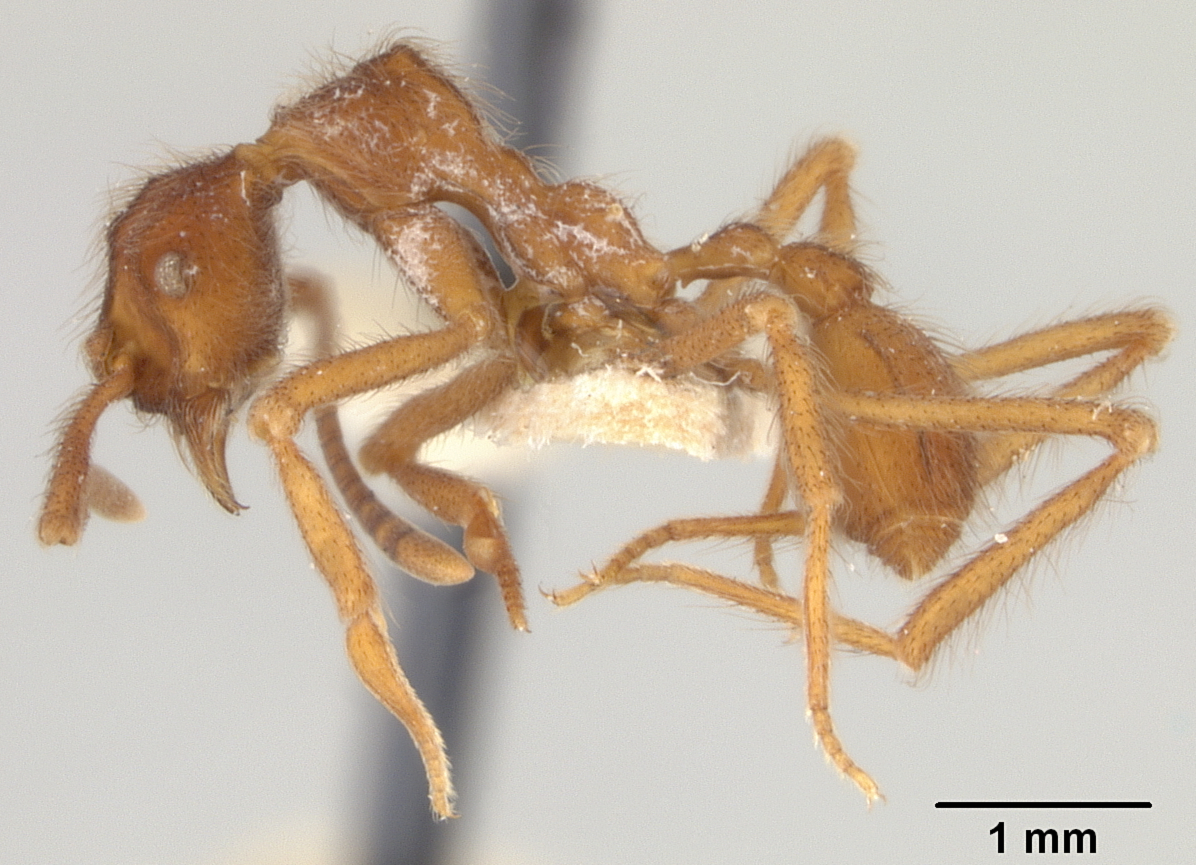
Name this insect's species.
Apterostigma auriculatum
